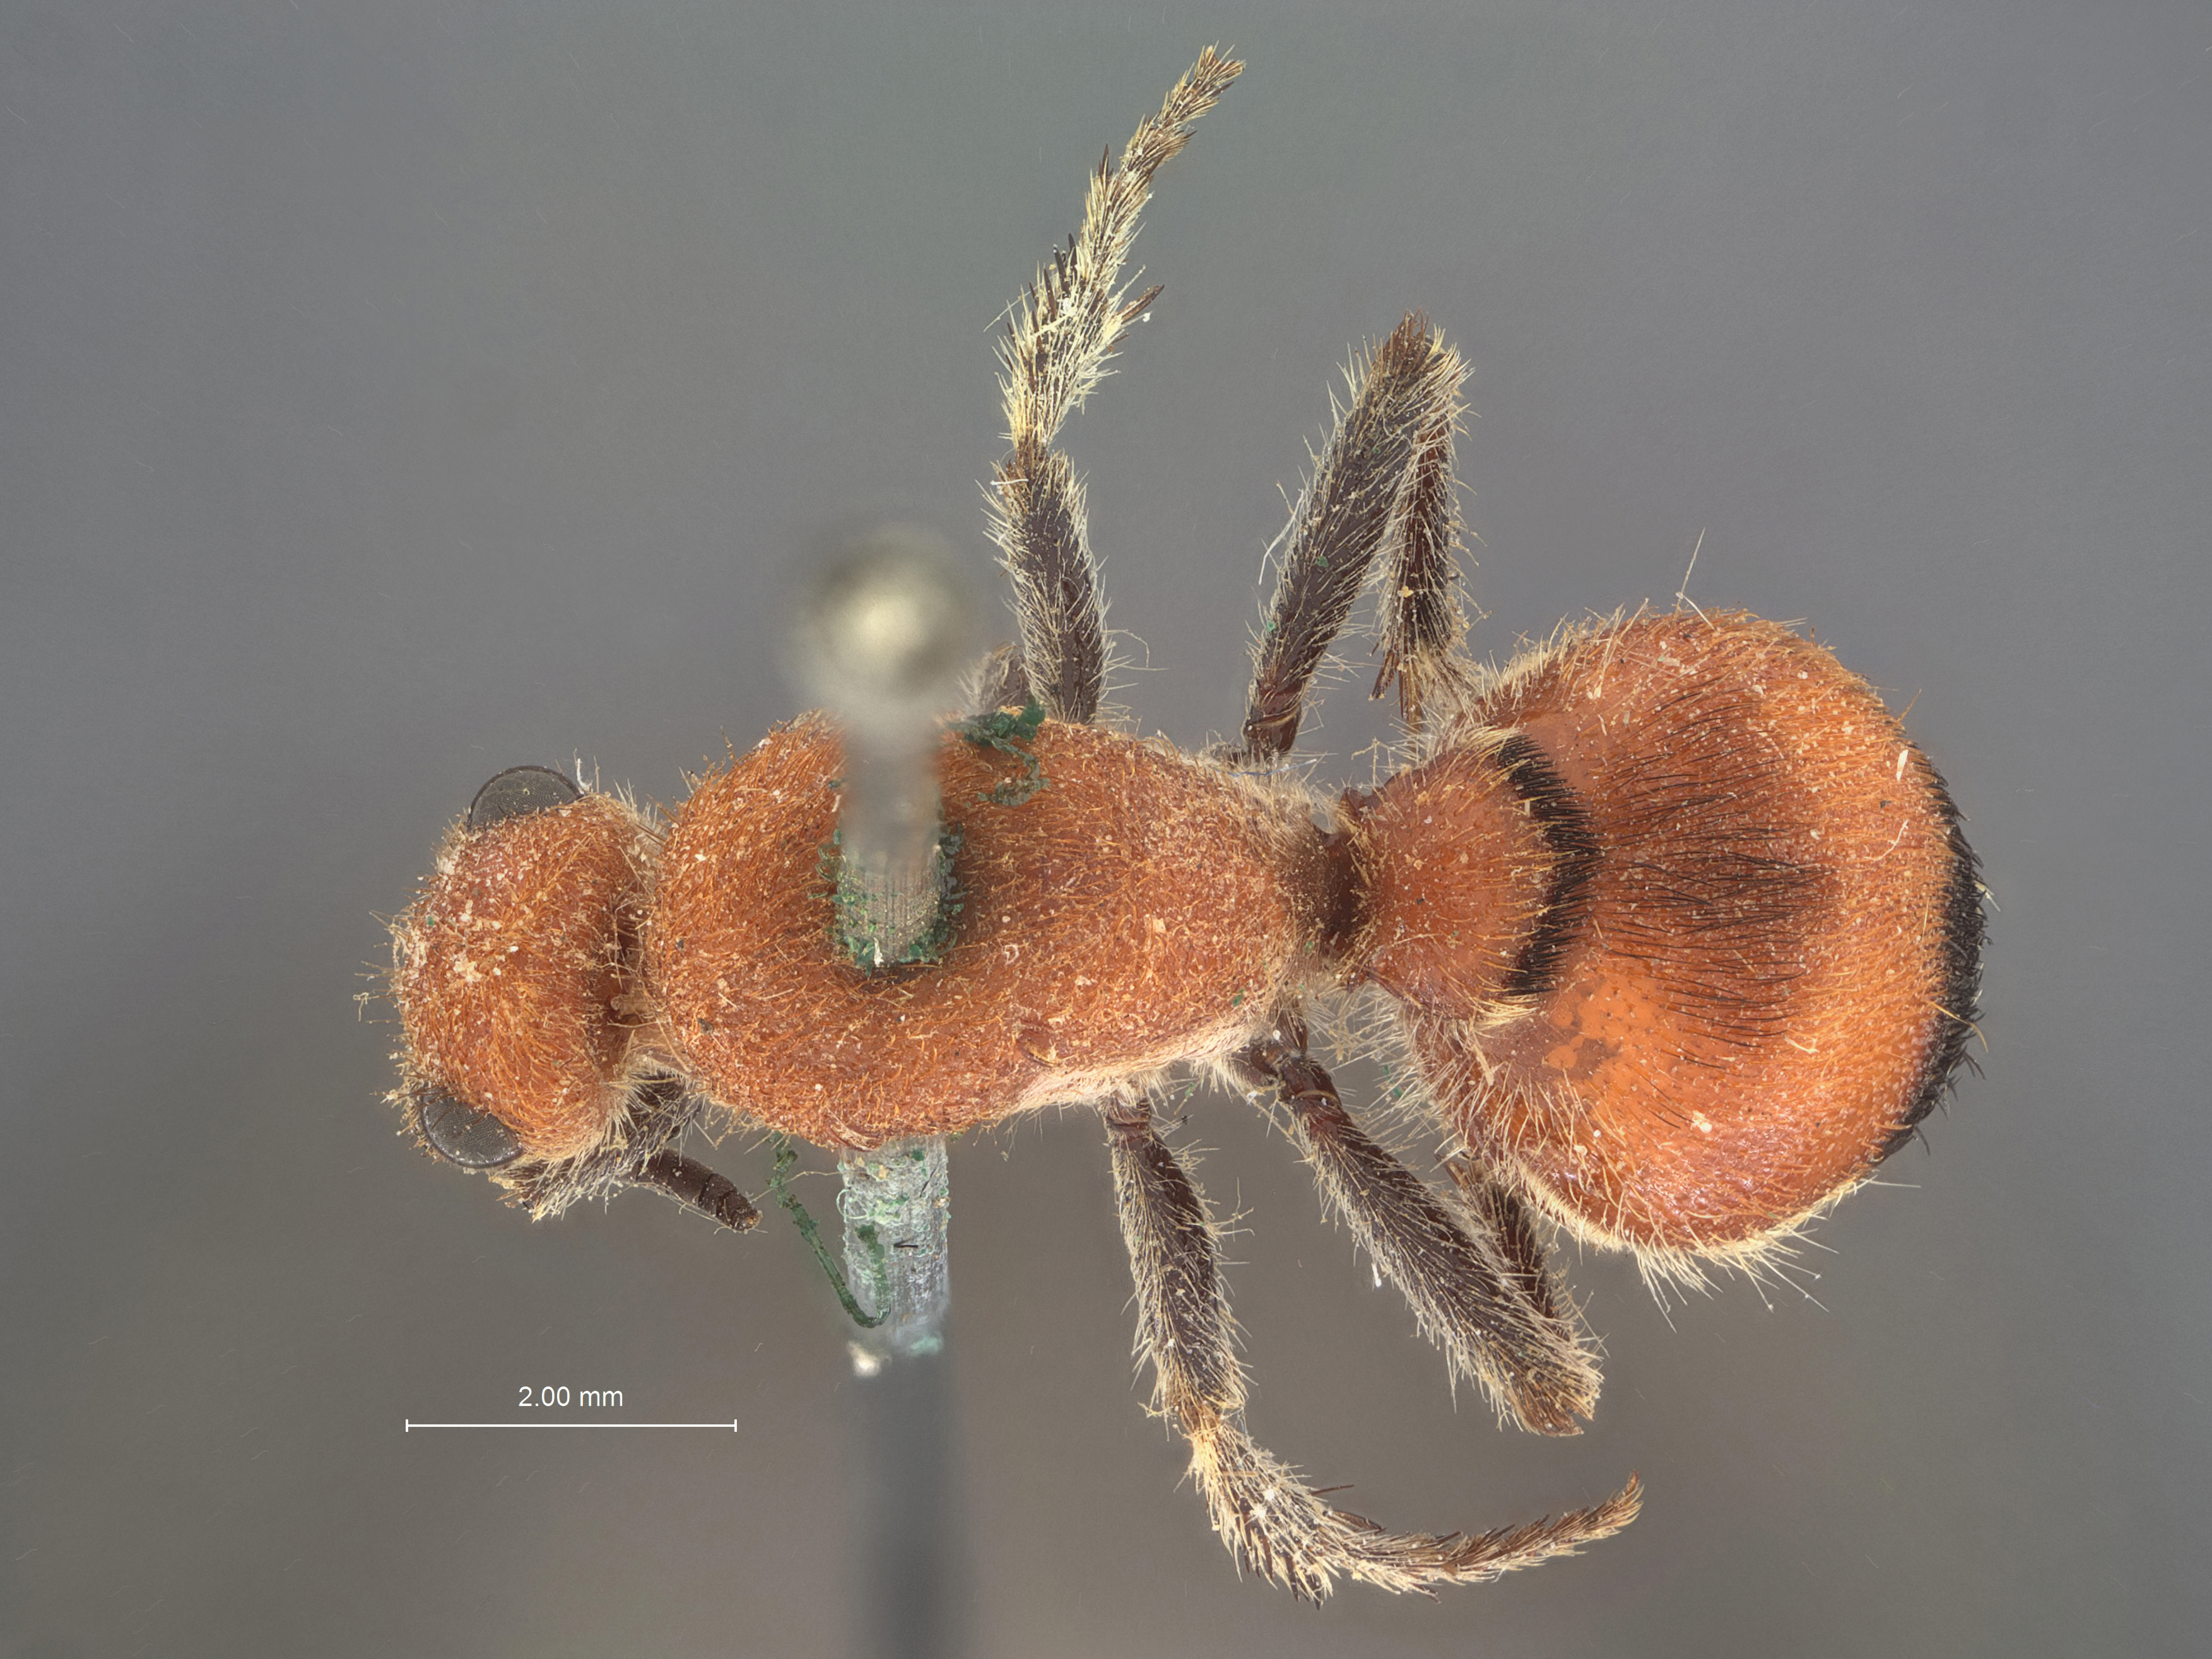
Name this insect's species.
Dasymutilla carolina
